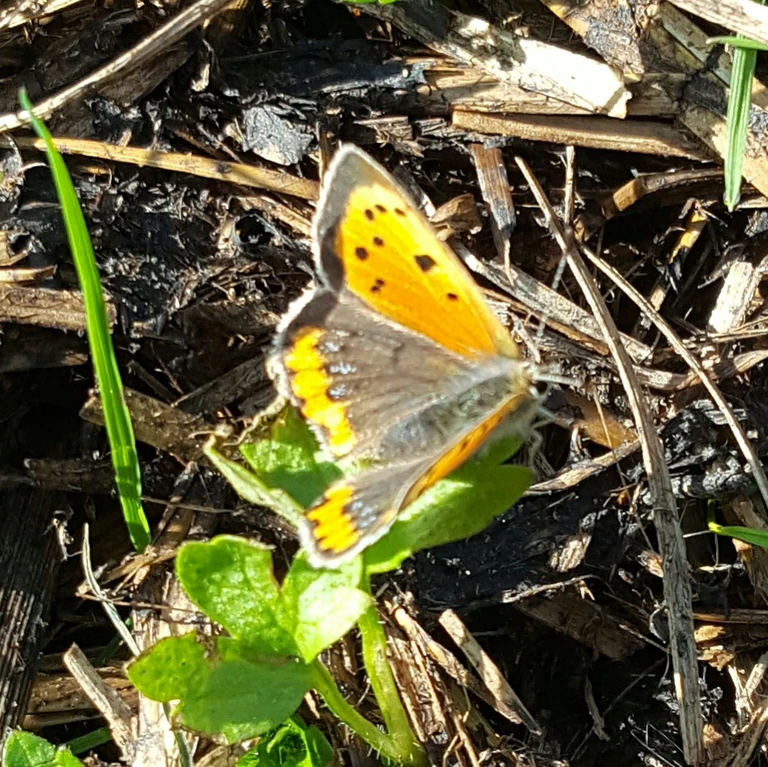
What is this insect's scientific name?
Lycaena phlaeas
